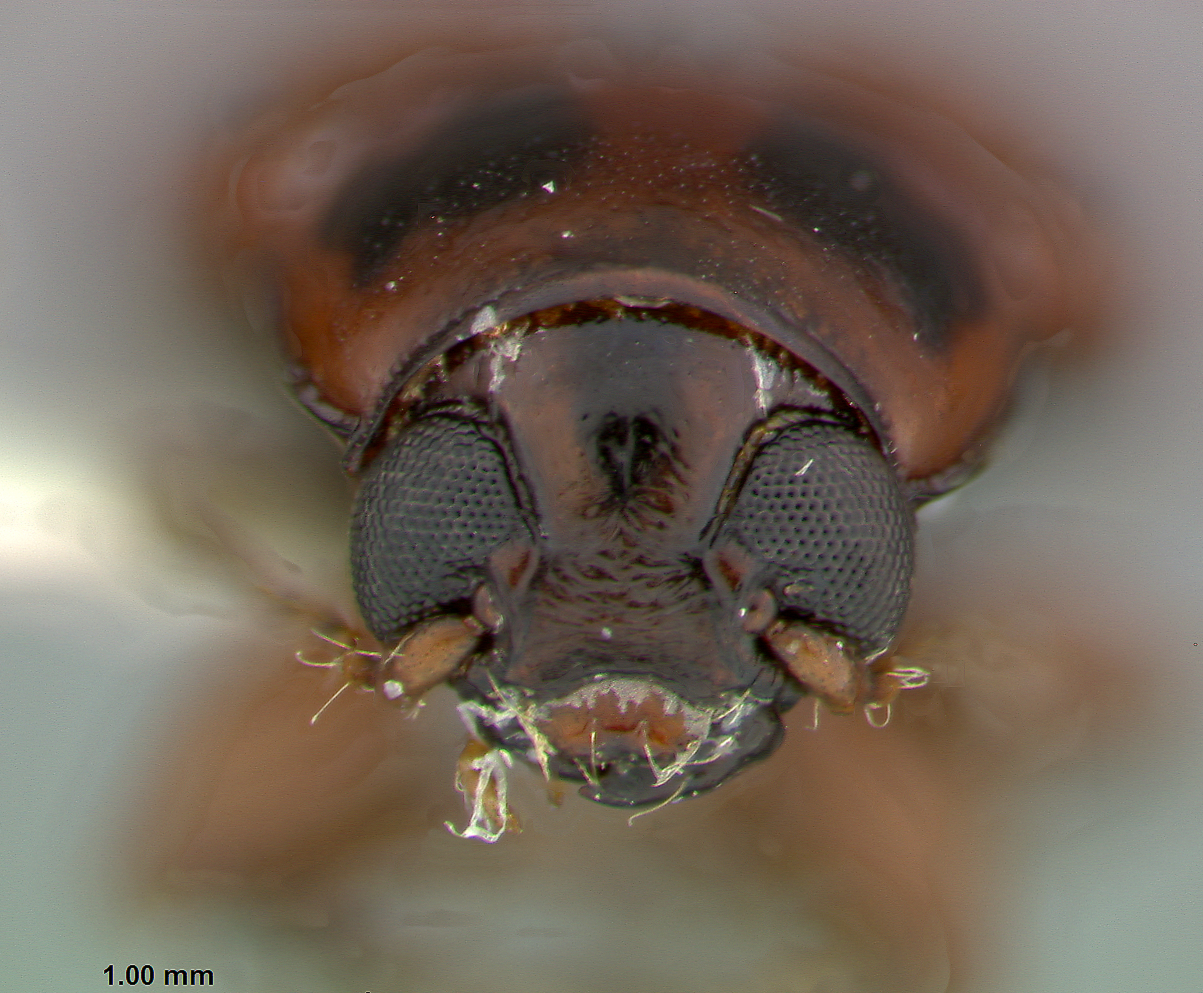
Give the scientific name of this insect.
Metachroma clarkei
